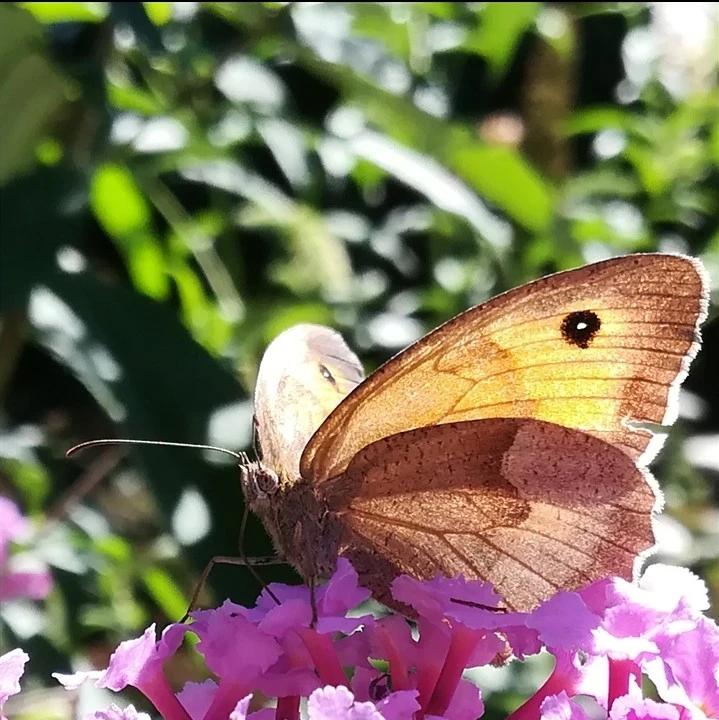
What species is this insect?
Maniola jurtina
